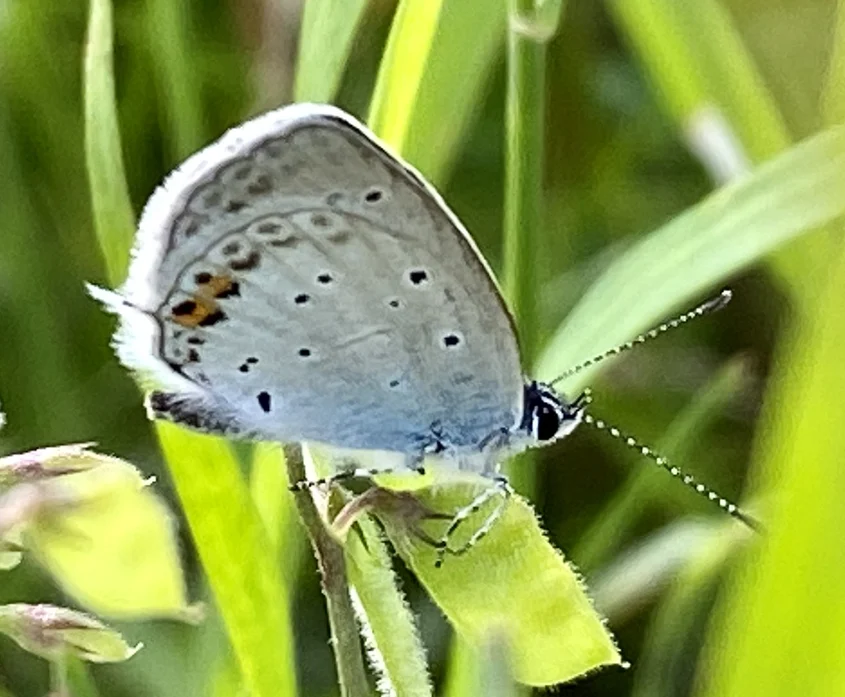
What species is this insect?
Cupido argiades (also Elkalyce argiades)
